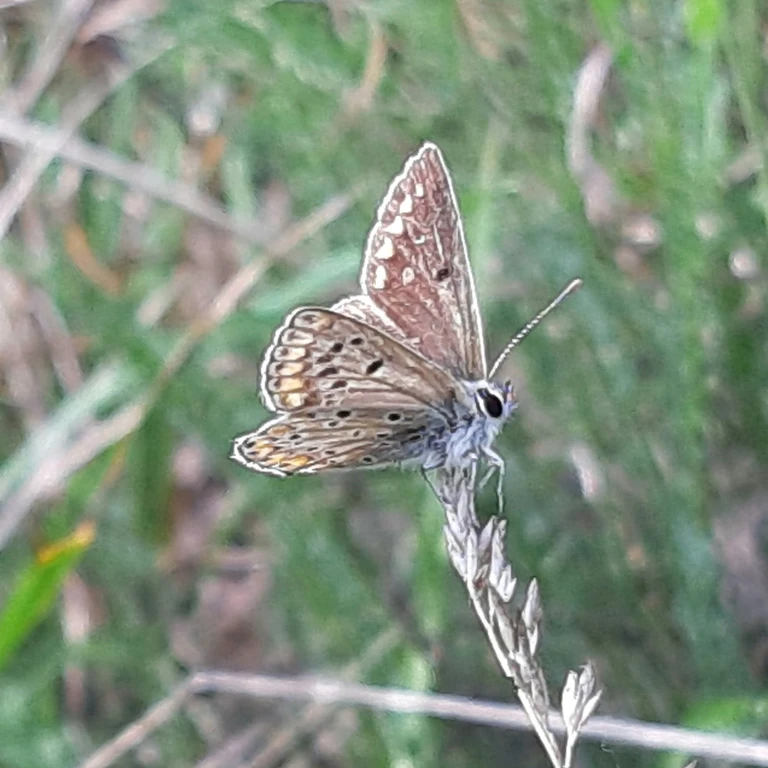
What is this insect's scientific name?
Aricia agestis/artaxerxes
